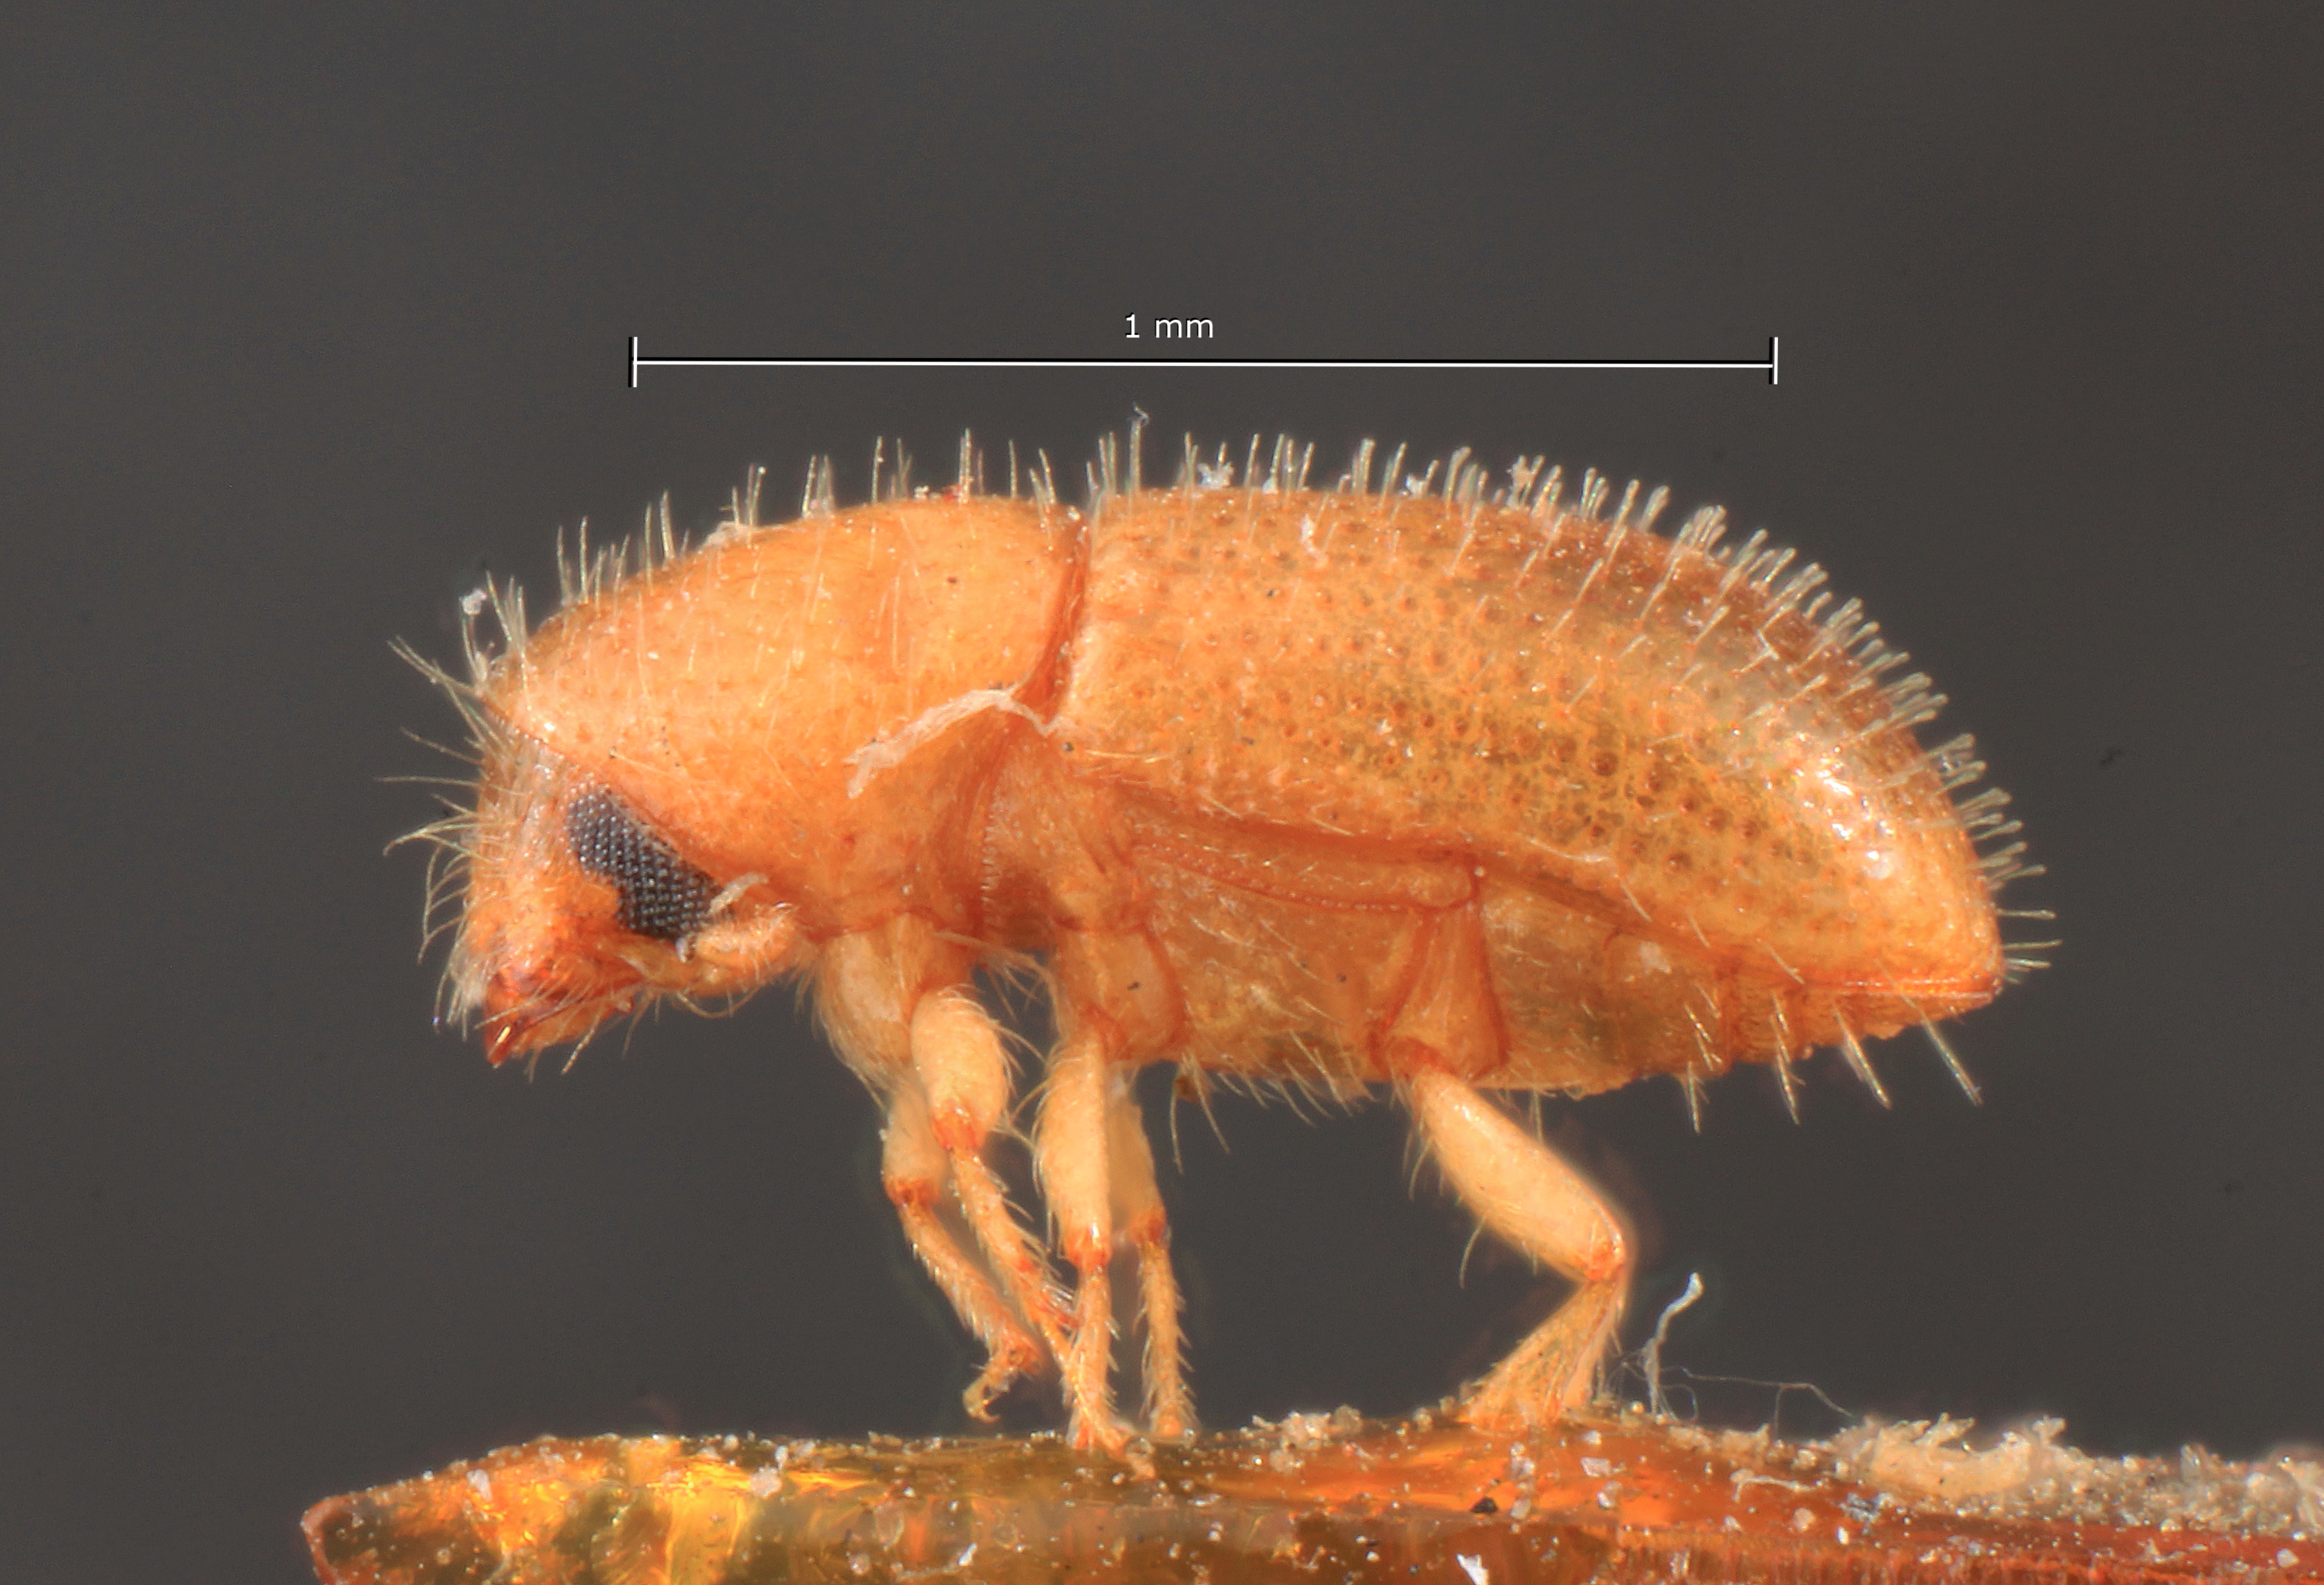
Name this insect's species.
Dendrurgus minor
